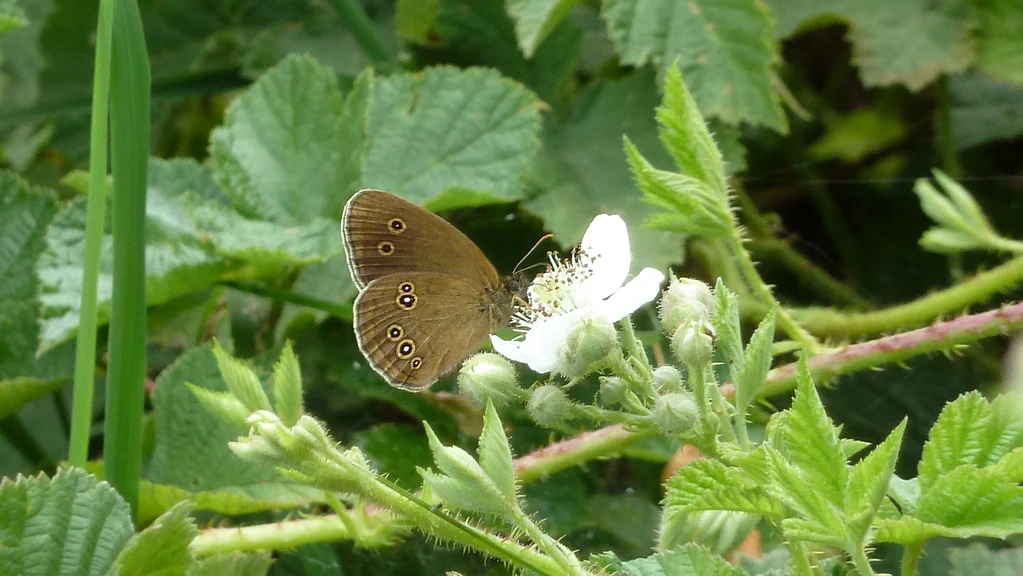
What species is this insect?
Aphantopus hyperantus
